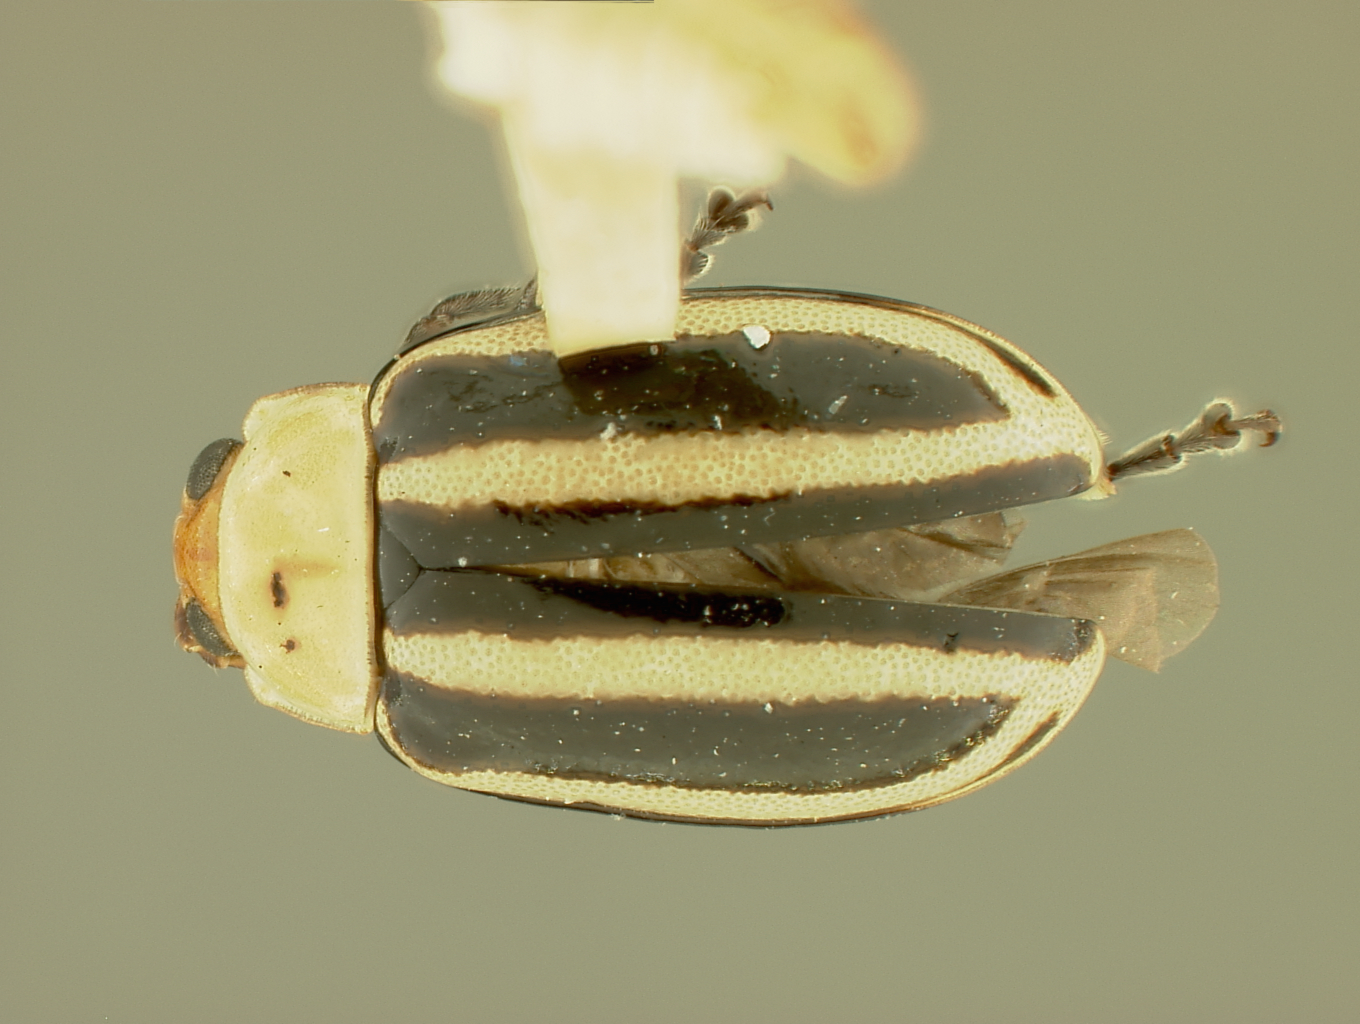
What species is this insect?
Disonycha manni
